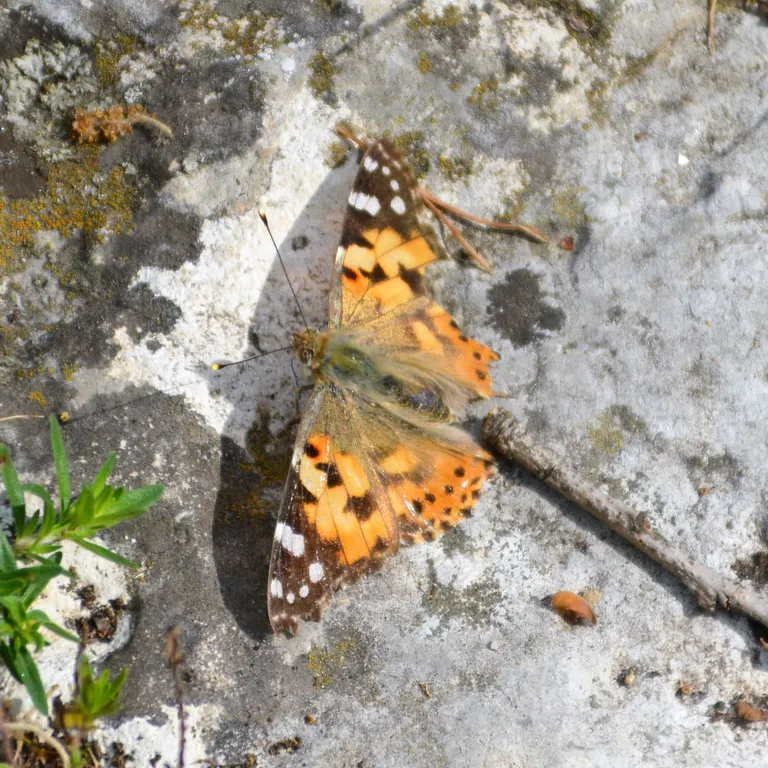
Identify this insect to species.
Vanessa cardui
